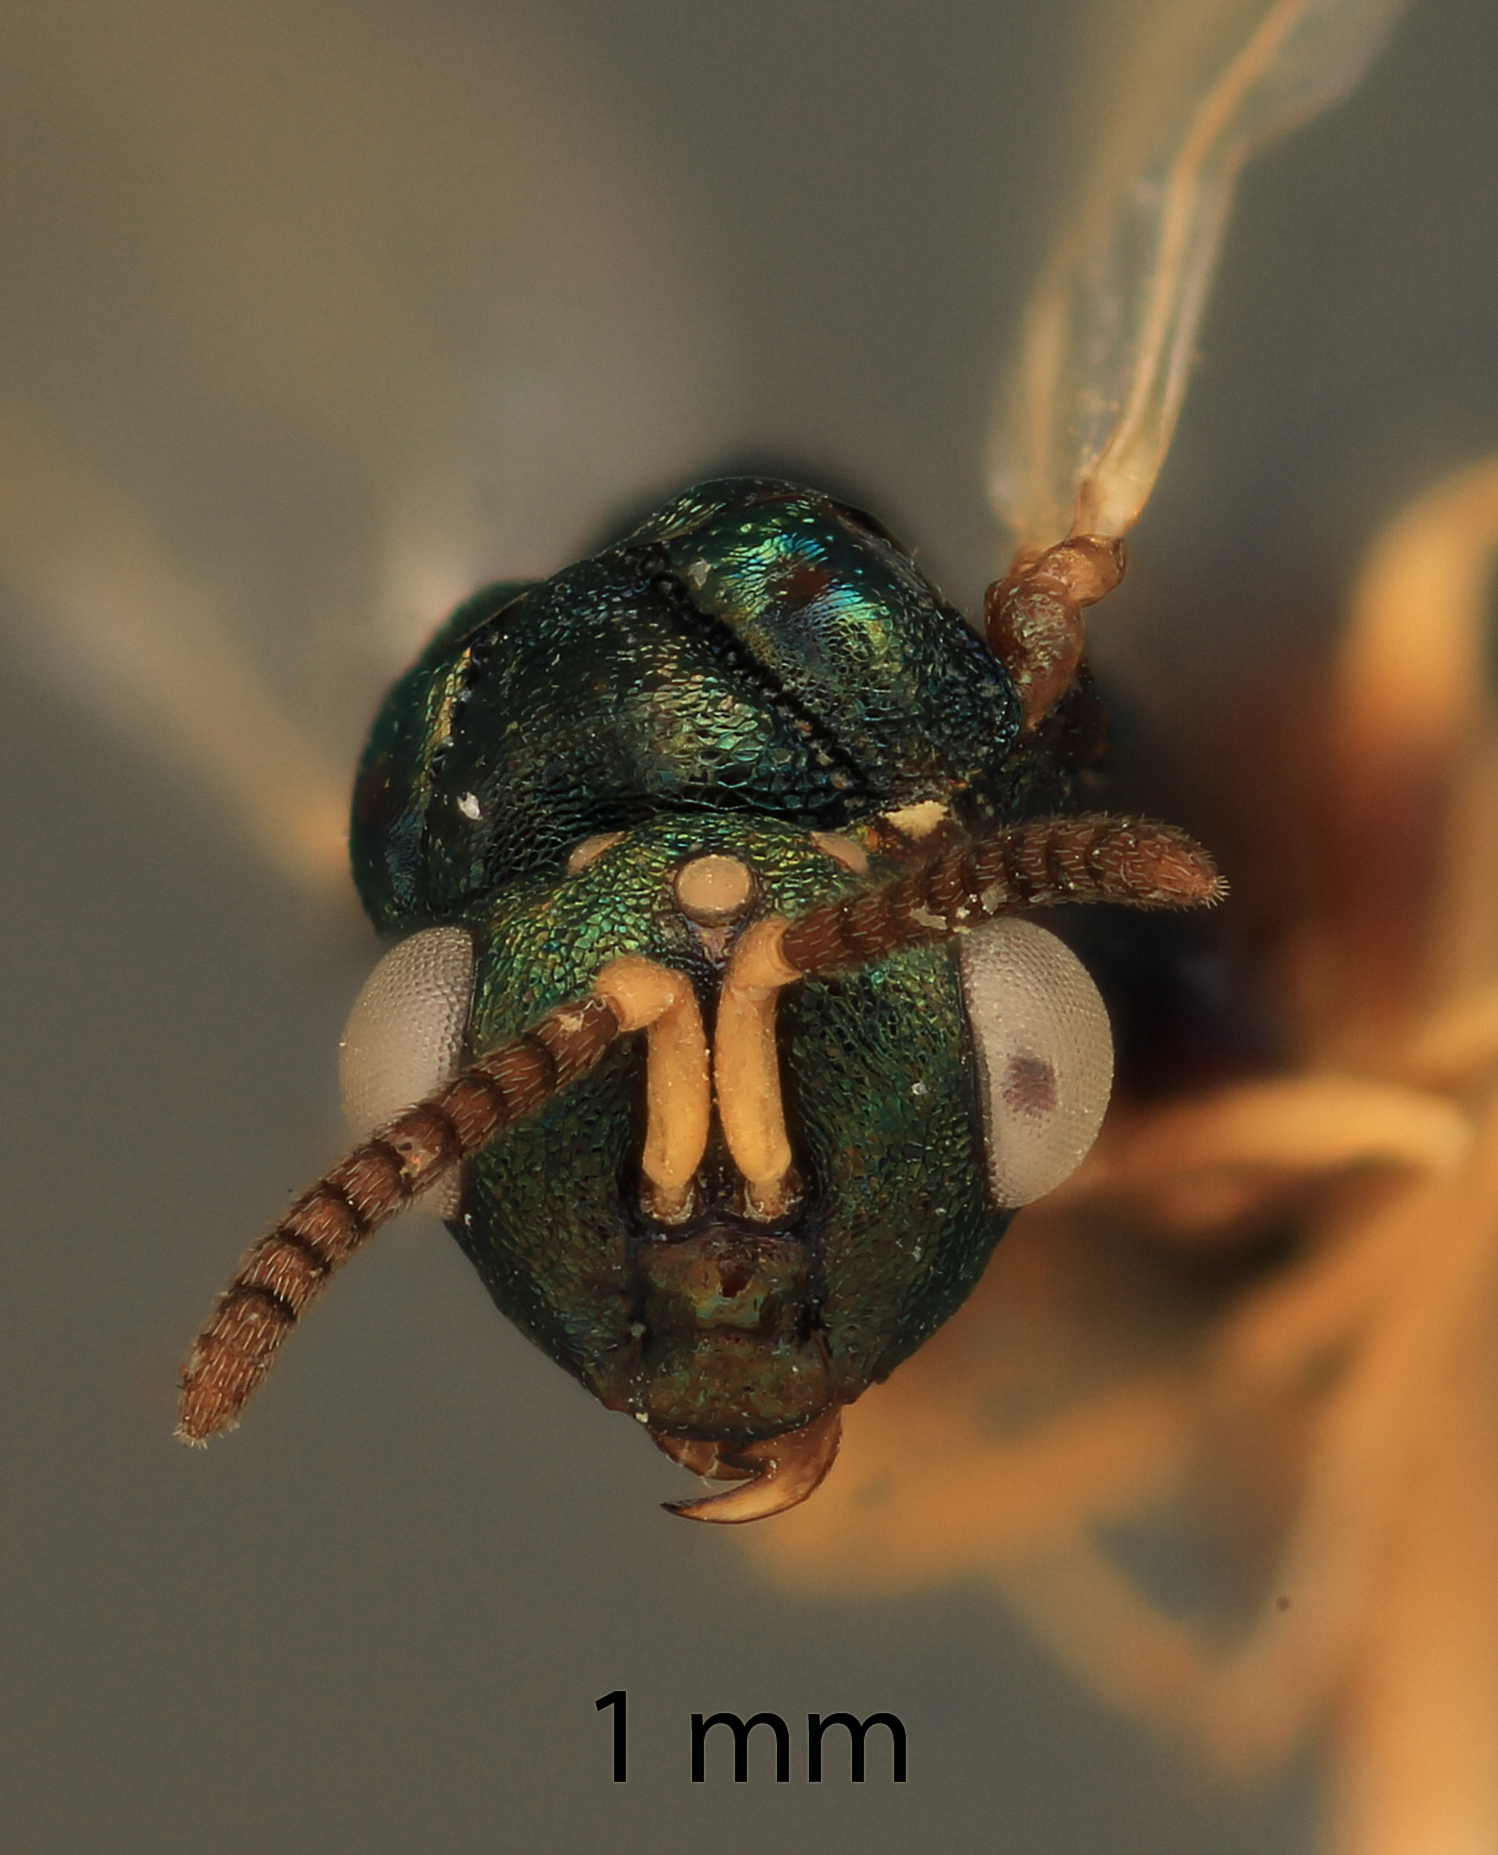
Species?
Orasema texana
